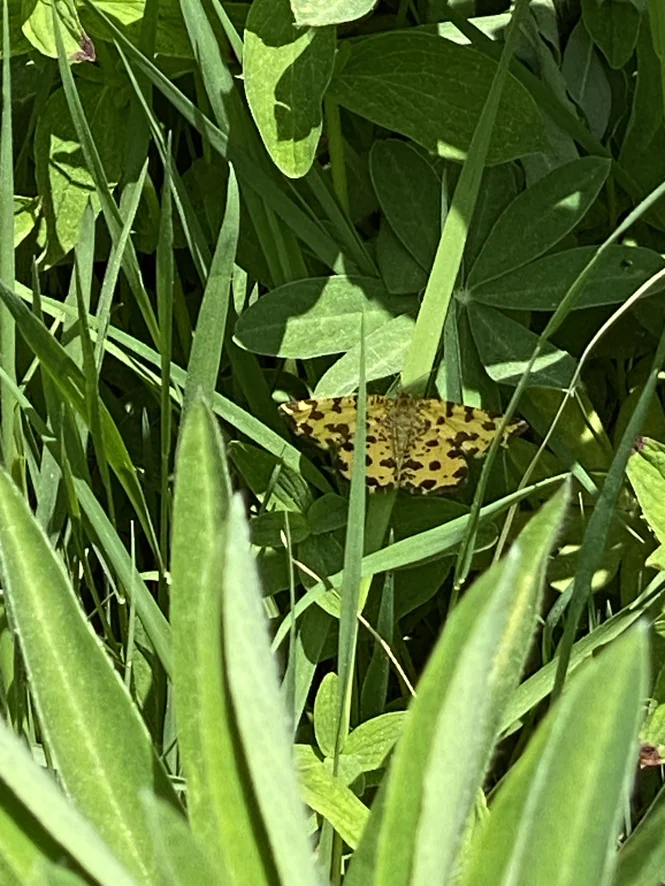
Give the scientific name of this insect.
Pseudopanthera macularia
